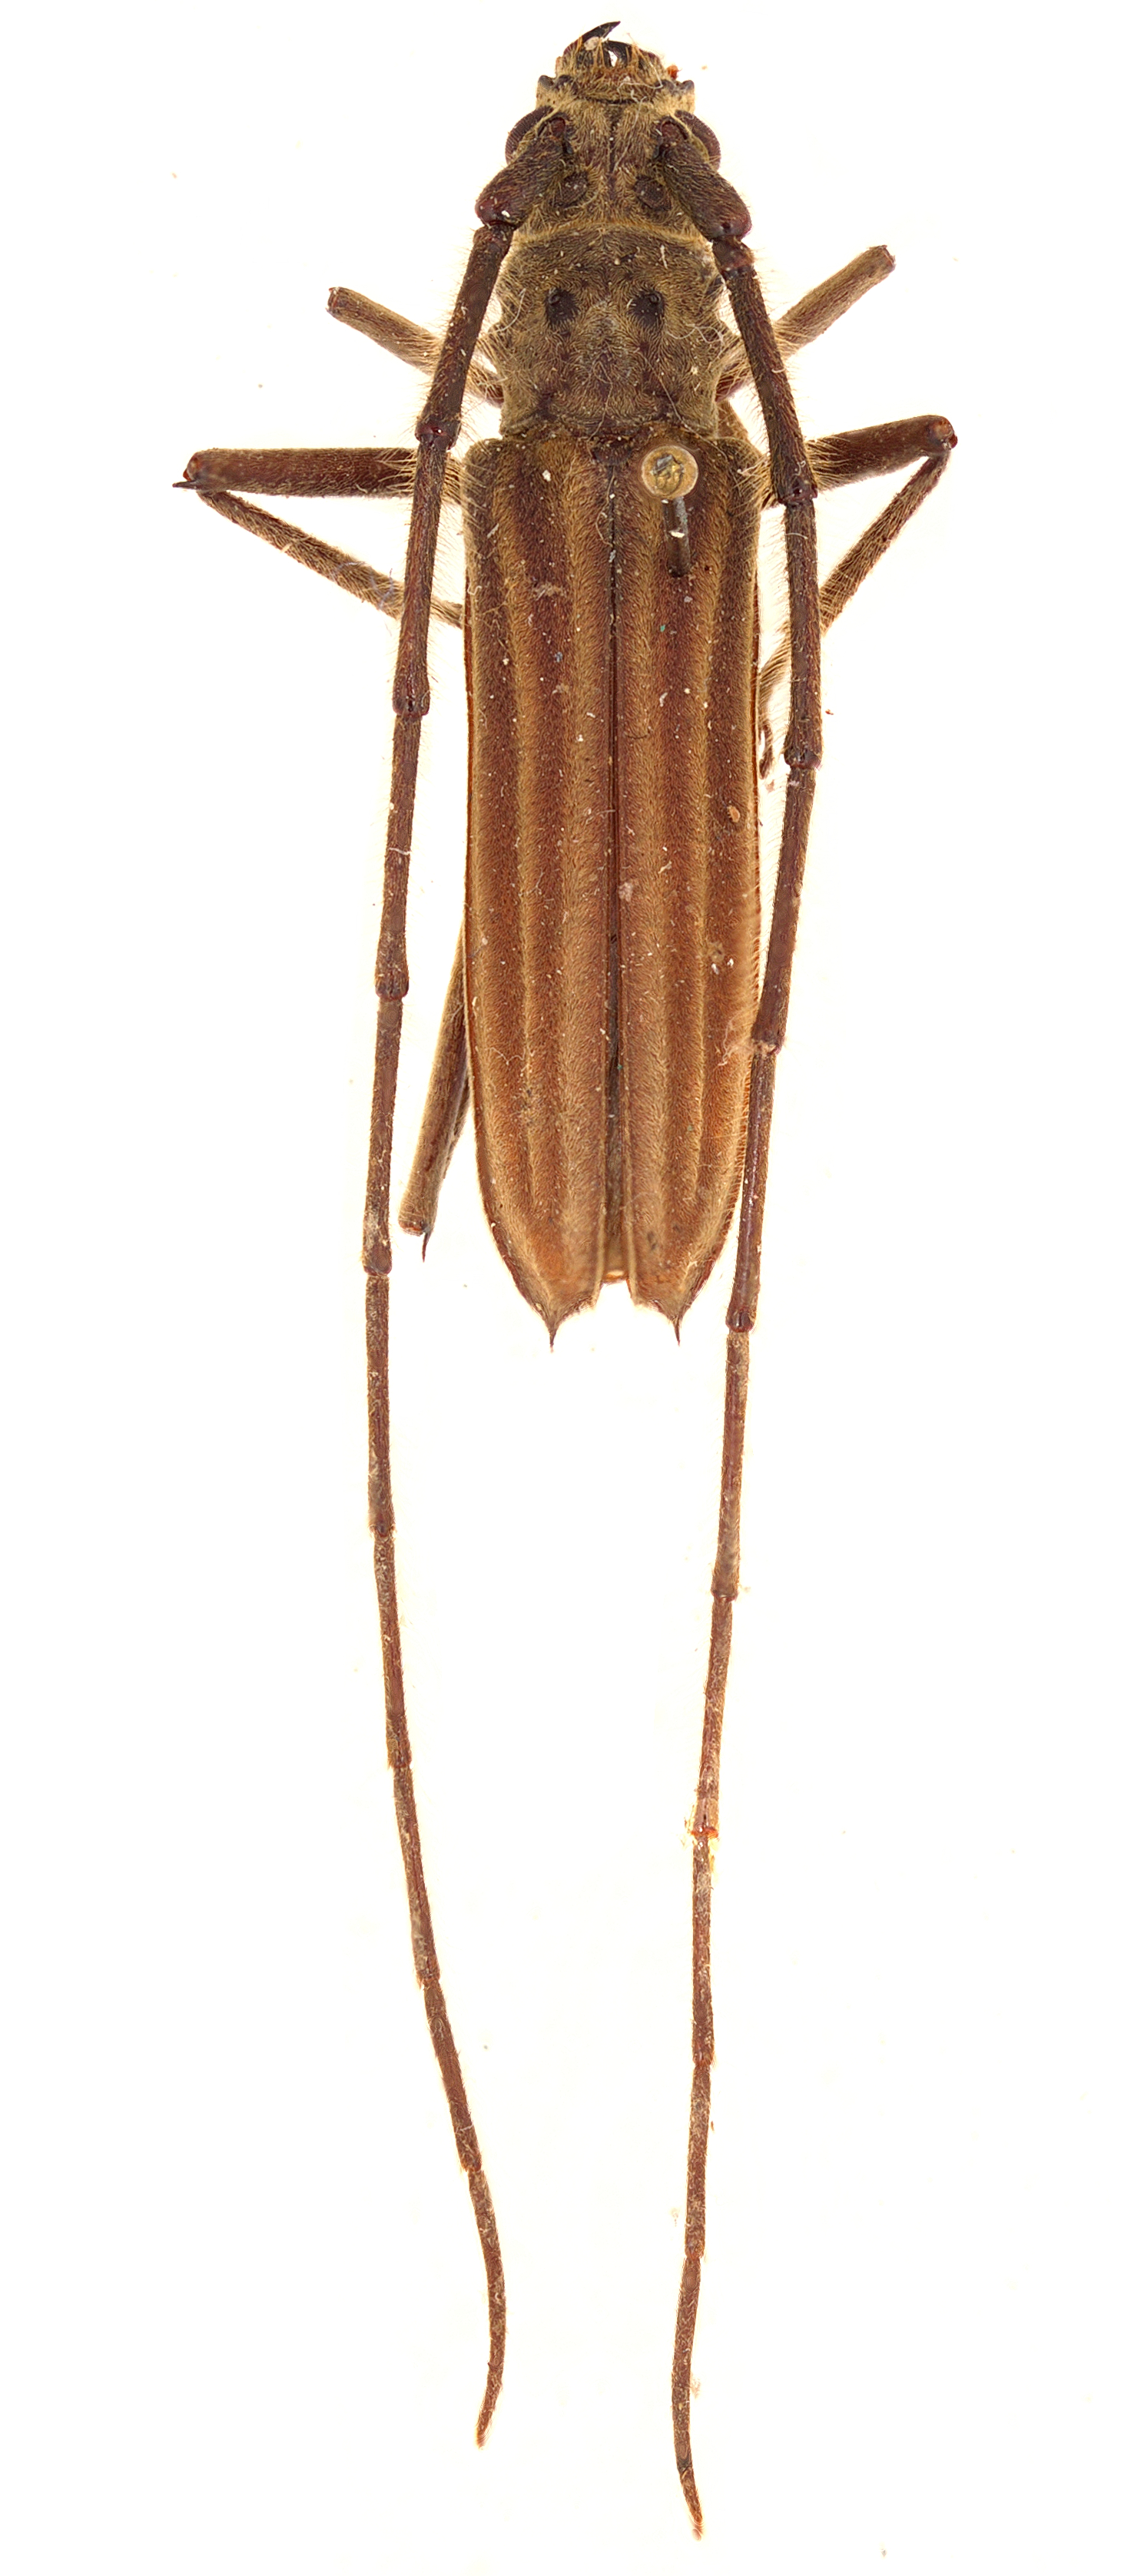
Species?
Pantomallus costipennis
